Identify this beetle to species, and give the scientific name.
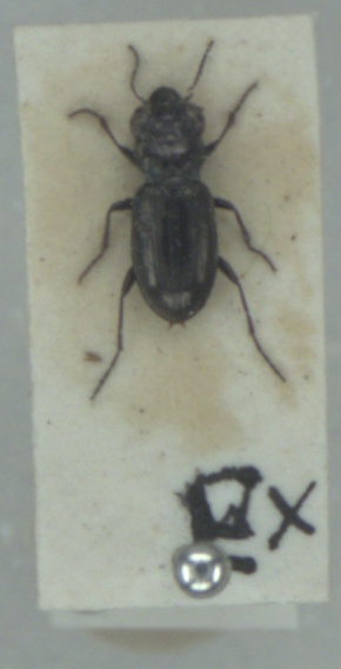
Notiophilus palustris
